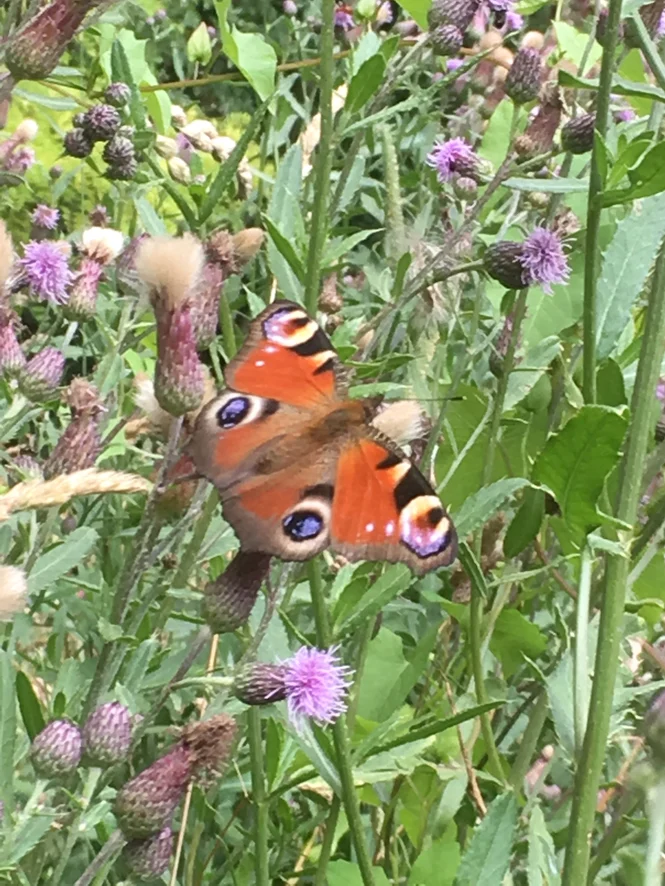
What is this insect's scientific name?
Aglais io
